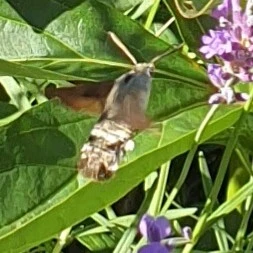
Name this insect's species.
Macroglossum stellatarum
